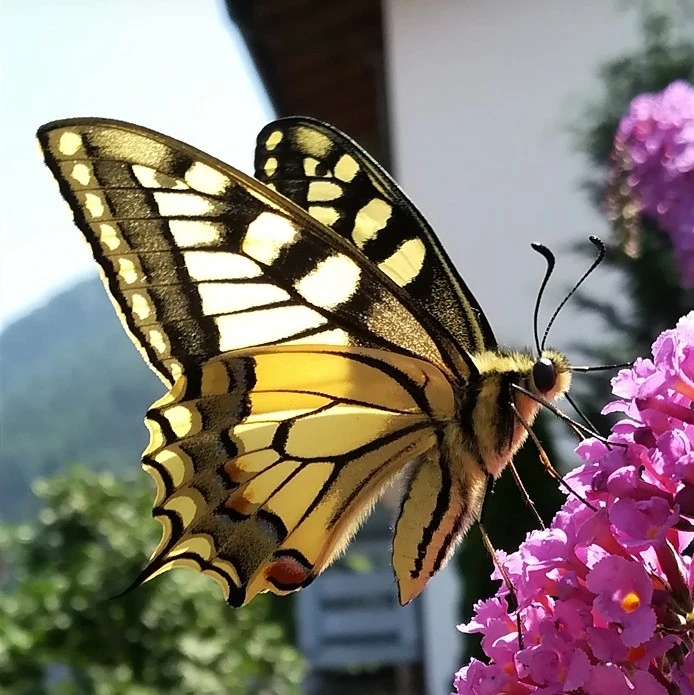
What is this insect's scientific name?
Papilio machaon
